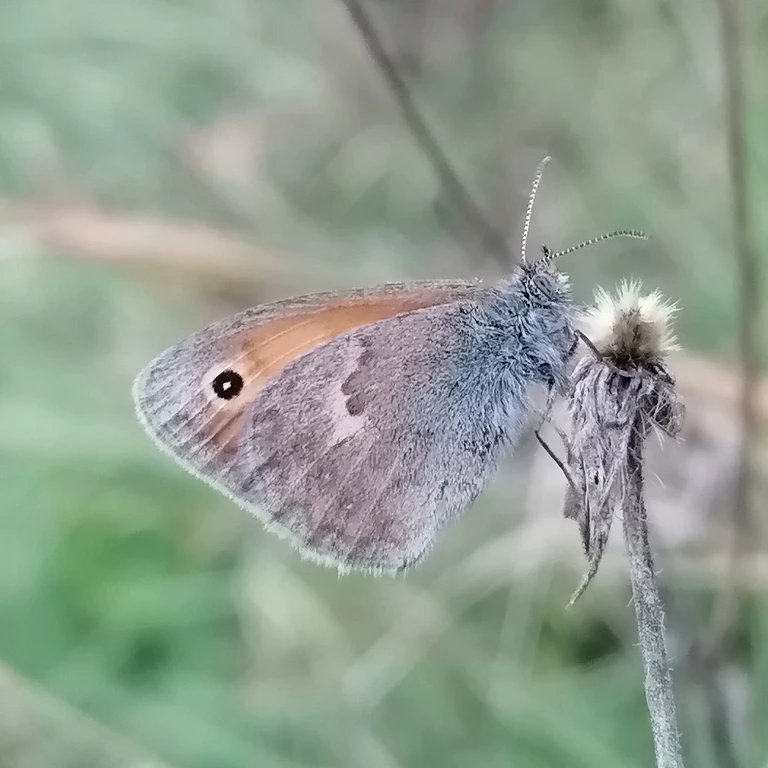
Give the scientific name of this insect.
Coenonympha pamphilus
